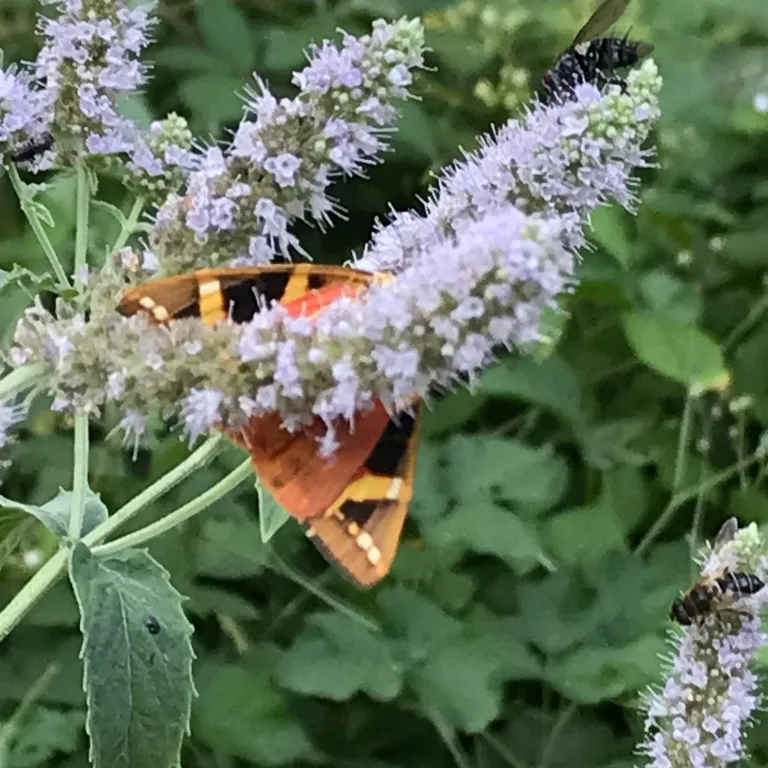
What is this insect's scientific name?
Euplagia quadripunctaria
